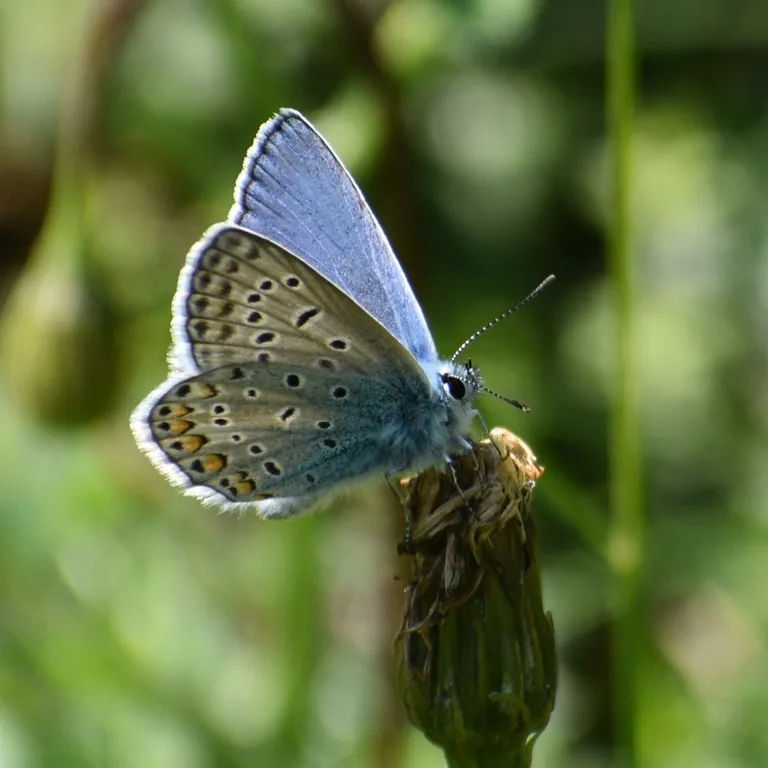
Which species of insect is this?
Polyommatus icarus
